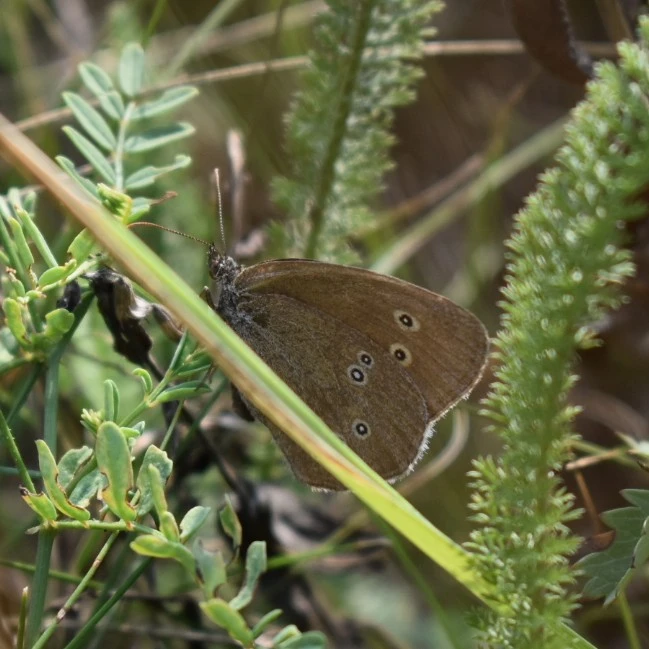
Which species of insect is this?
Aphantopus hyperantus
